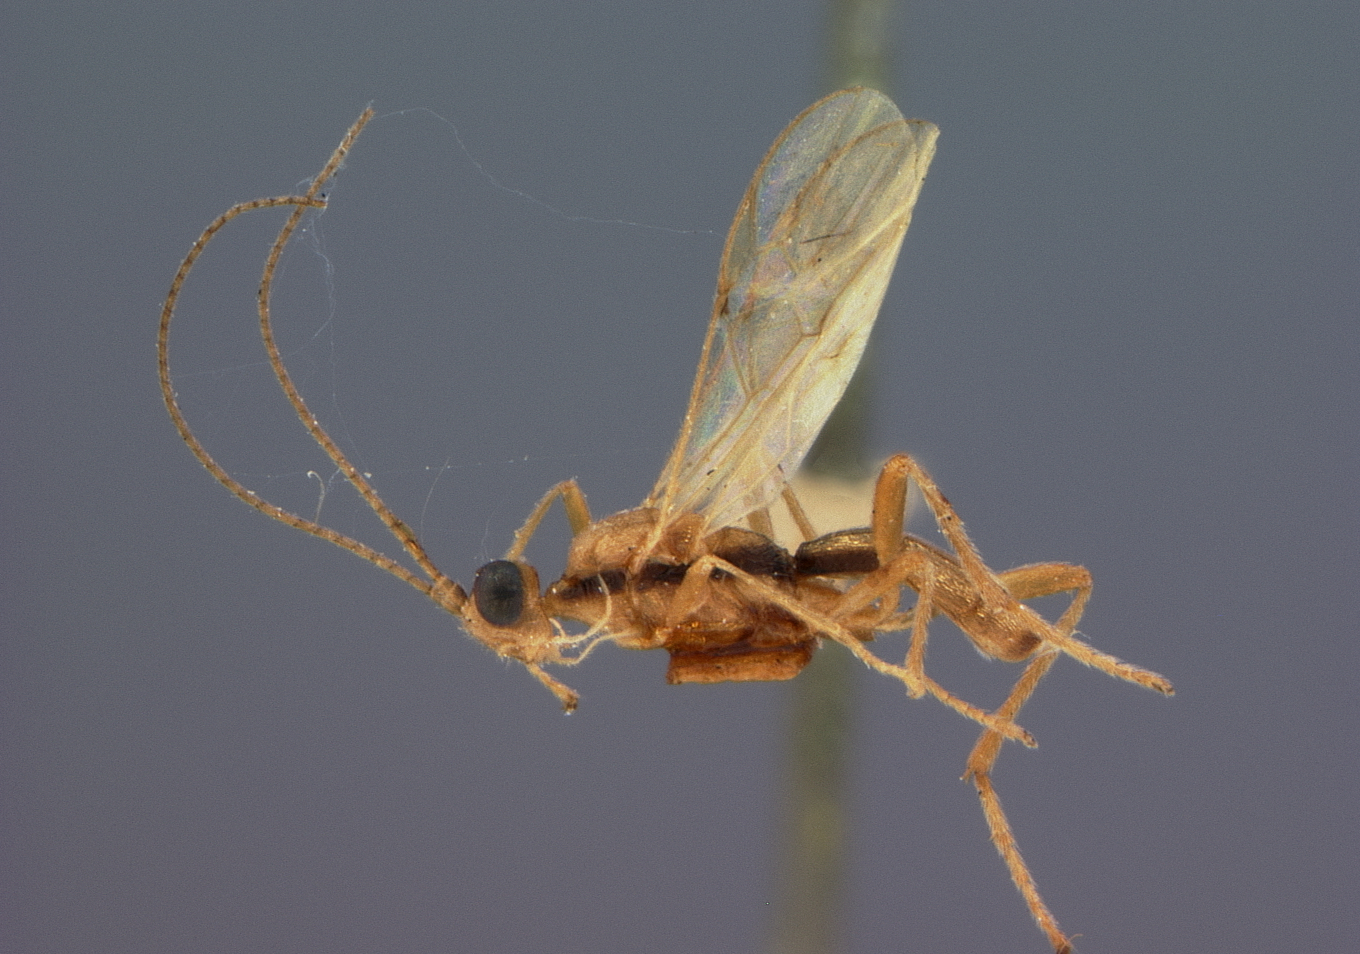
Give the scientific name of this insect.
Rhogas simillimus
